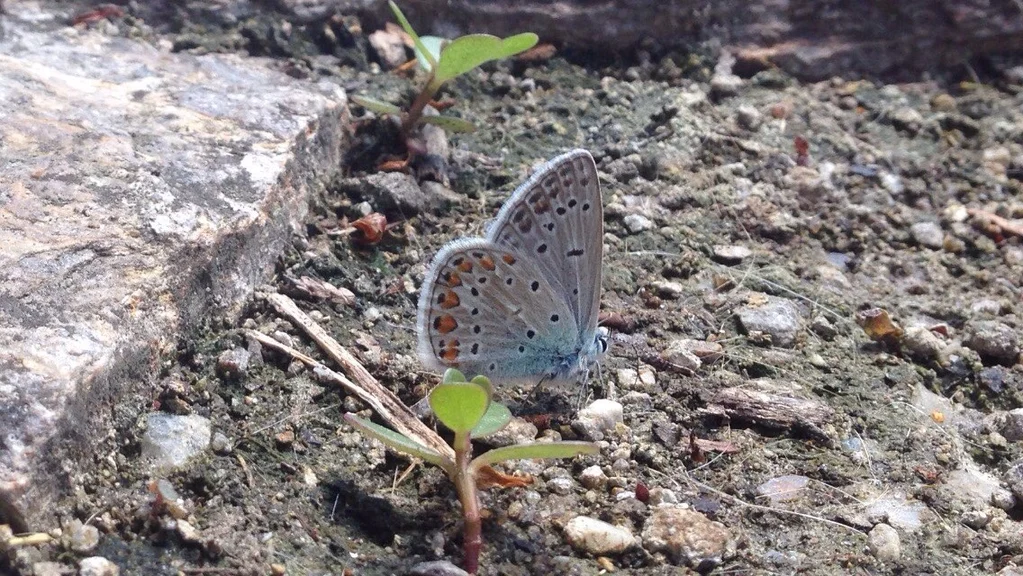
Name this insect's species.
Polyommatus icarus
